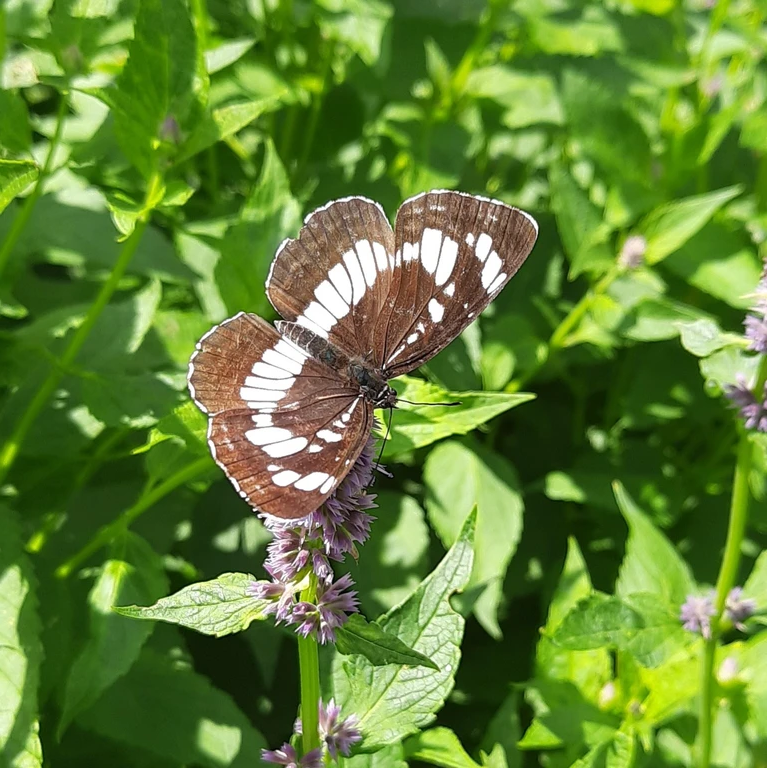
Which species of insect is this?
Neptis rivularis
